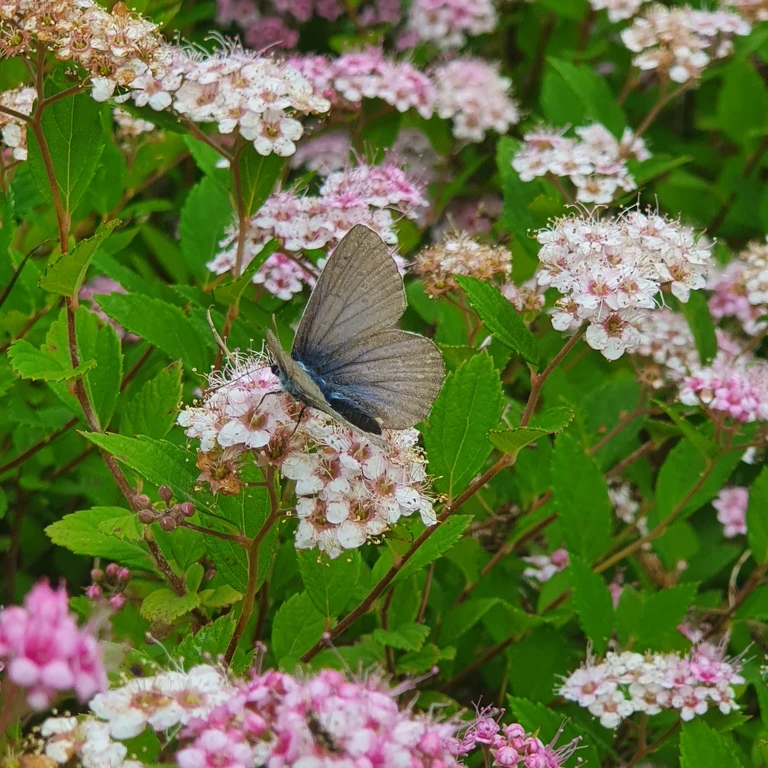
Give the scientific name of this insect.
Polyommatus icarus
